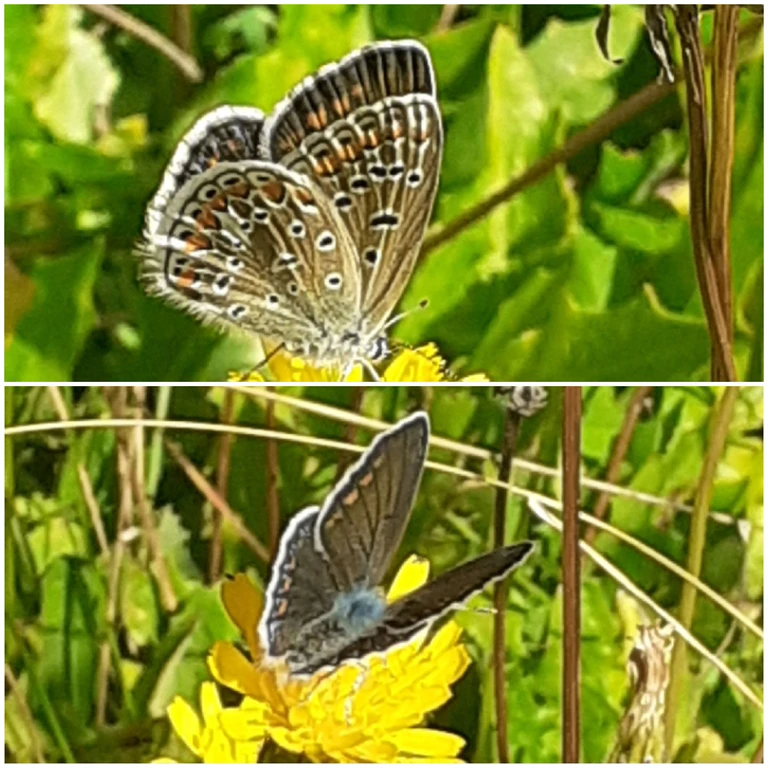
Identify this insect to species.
Polyommatus icarus
